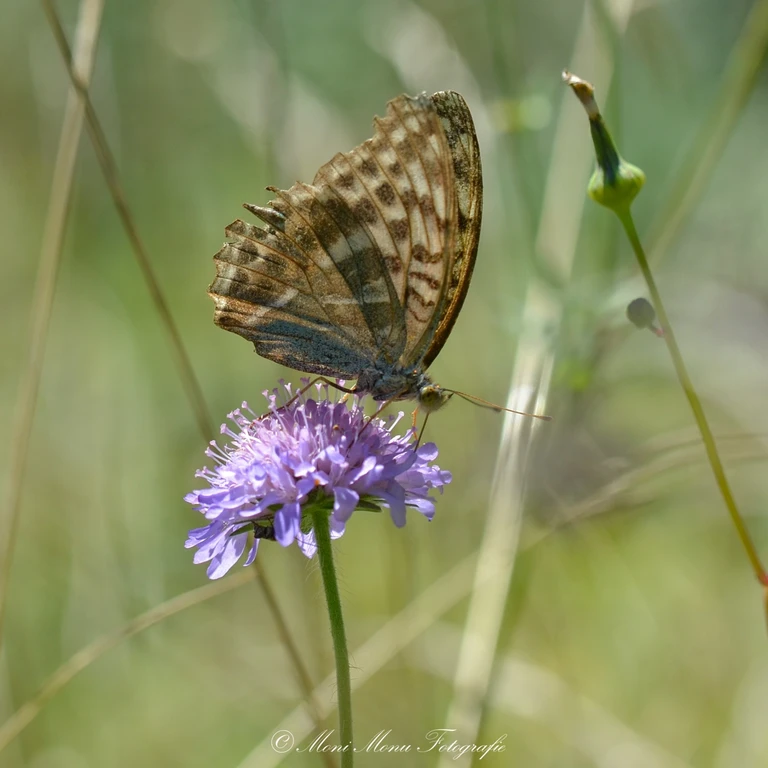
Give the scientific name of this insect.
Argynnis paphia
